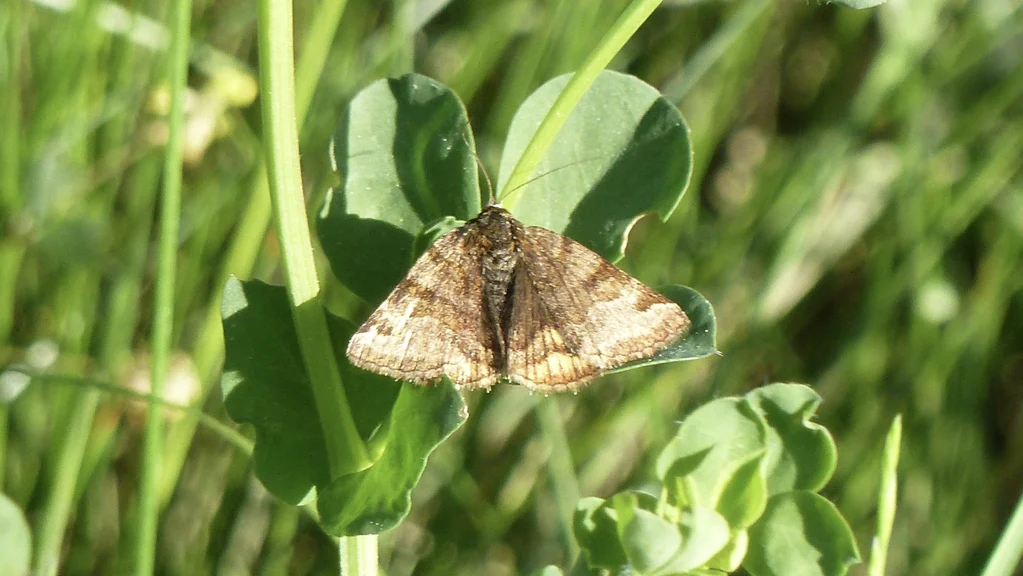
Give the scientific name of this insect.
Euclidia glyphica
